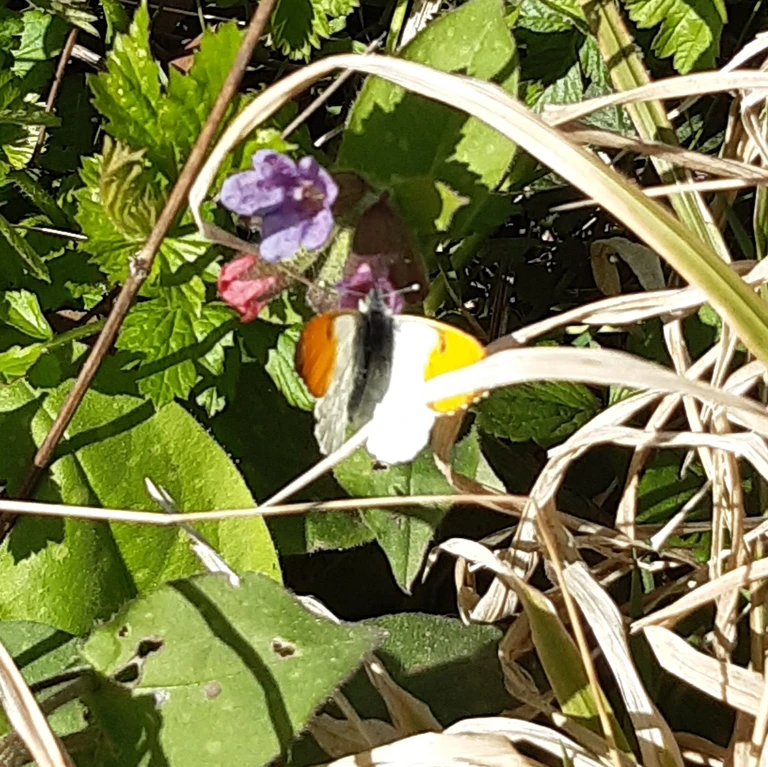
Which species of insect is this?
Anthocharis cardamines
